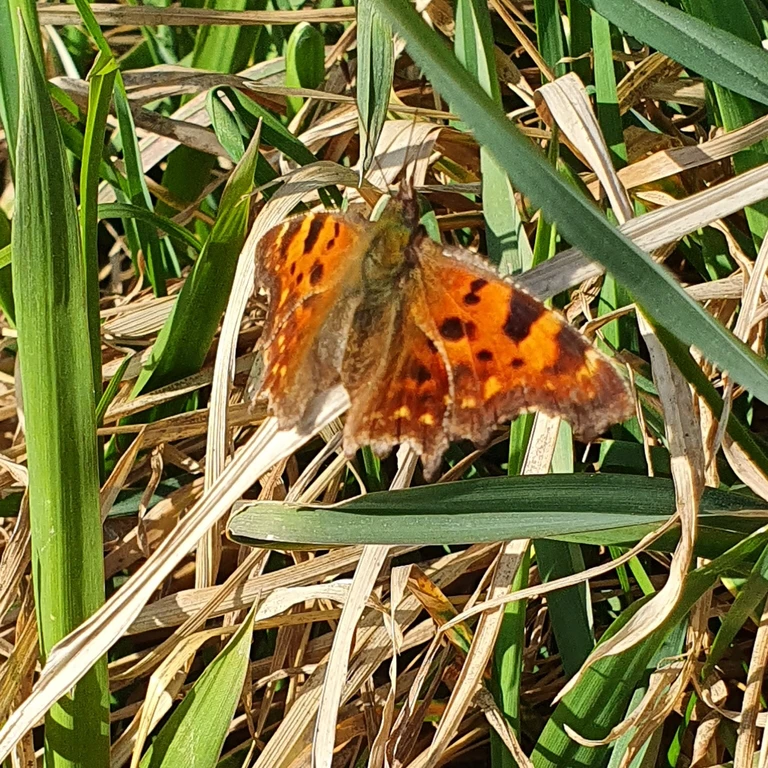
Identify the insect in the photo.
Polygonia c-album
